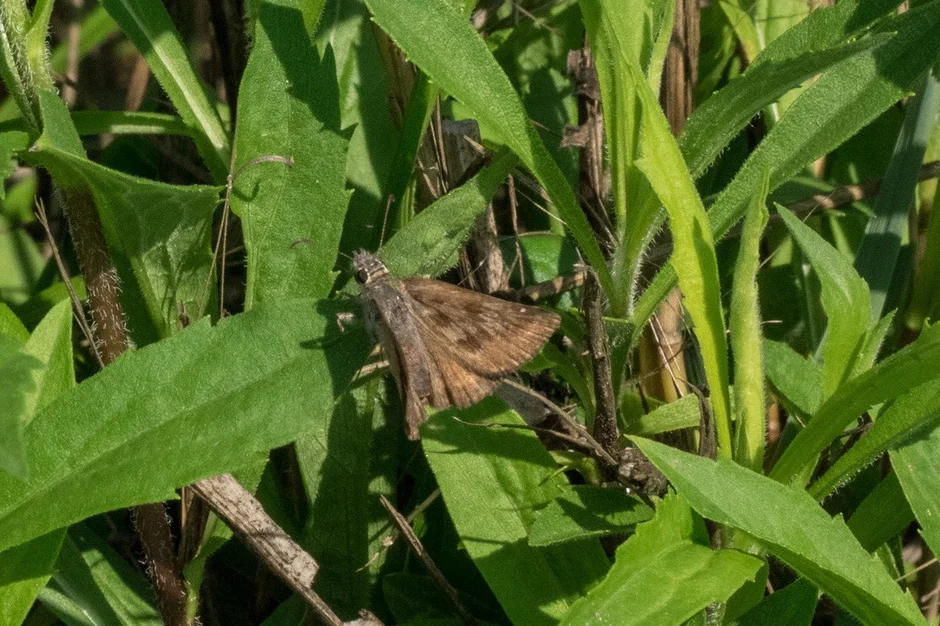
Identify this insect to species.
Erynnis tages
